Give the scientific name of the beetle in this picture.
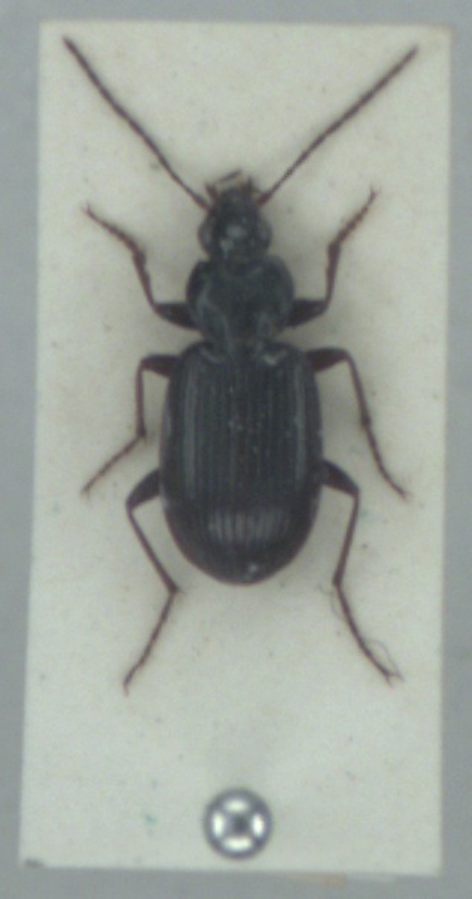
Agonum nigrum
